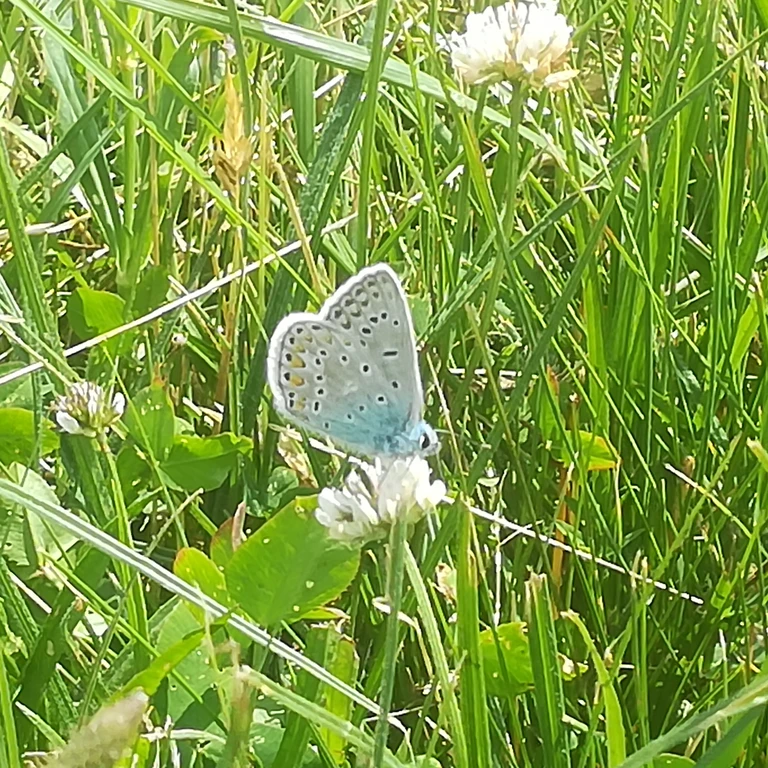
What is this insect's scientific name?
Polyommatus icarus
